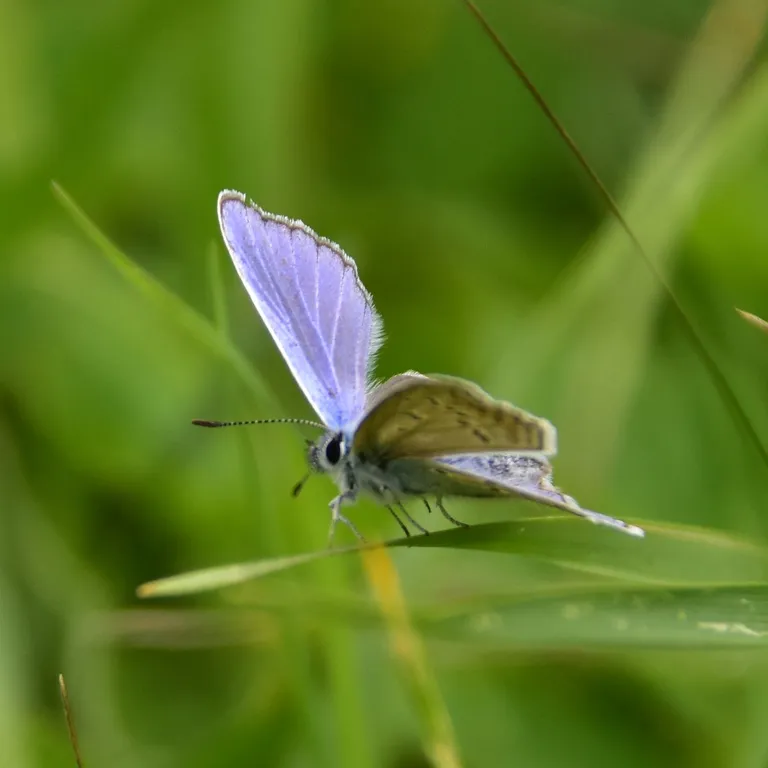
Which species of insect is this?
Polyommatus icarus
